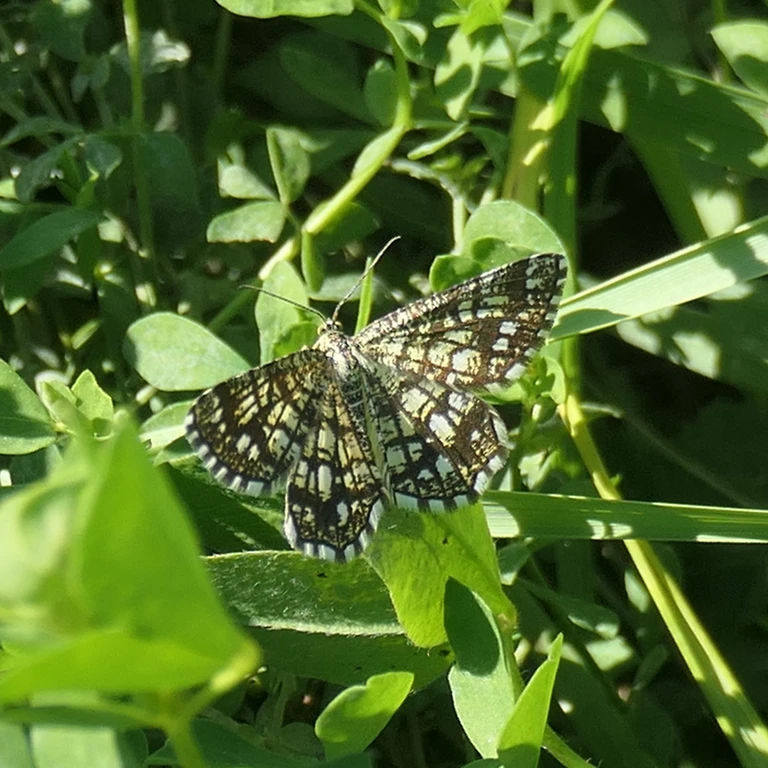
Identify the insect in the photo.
Chiasmia clathrata
